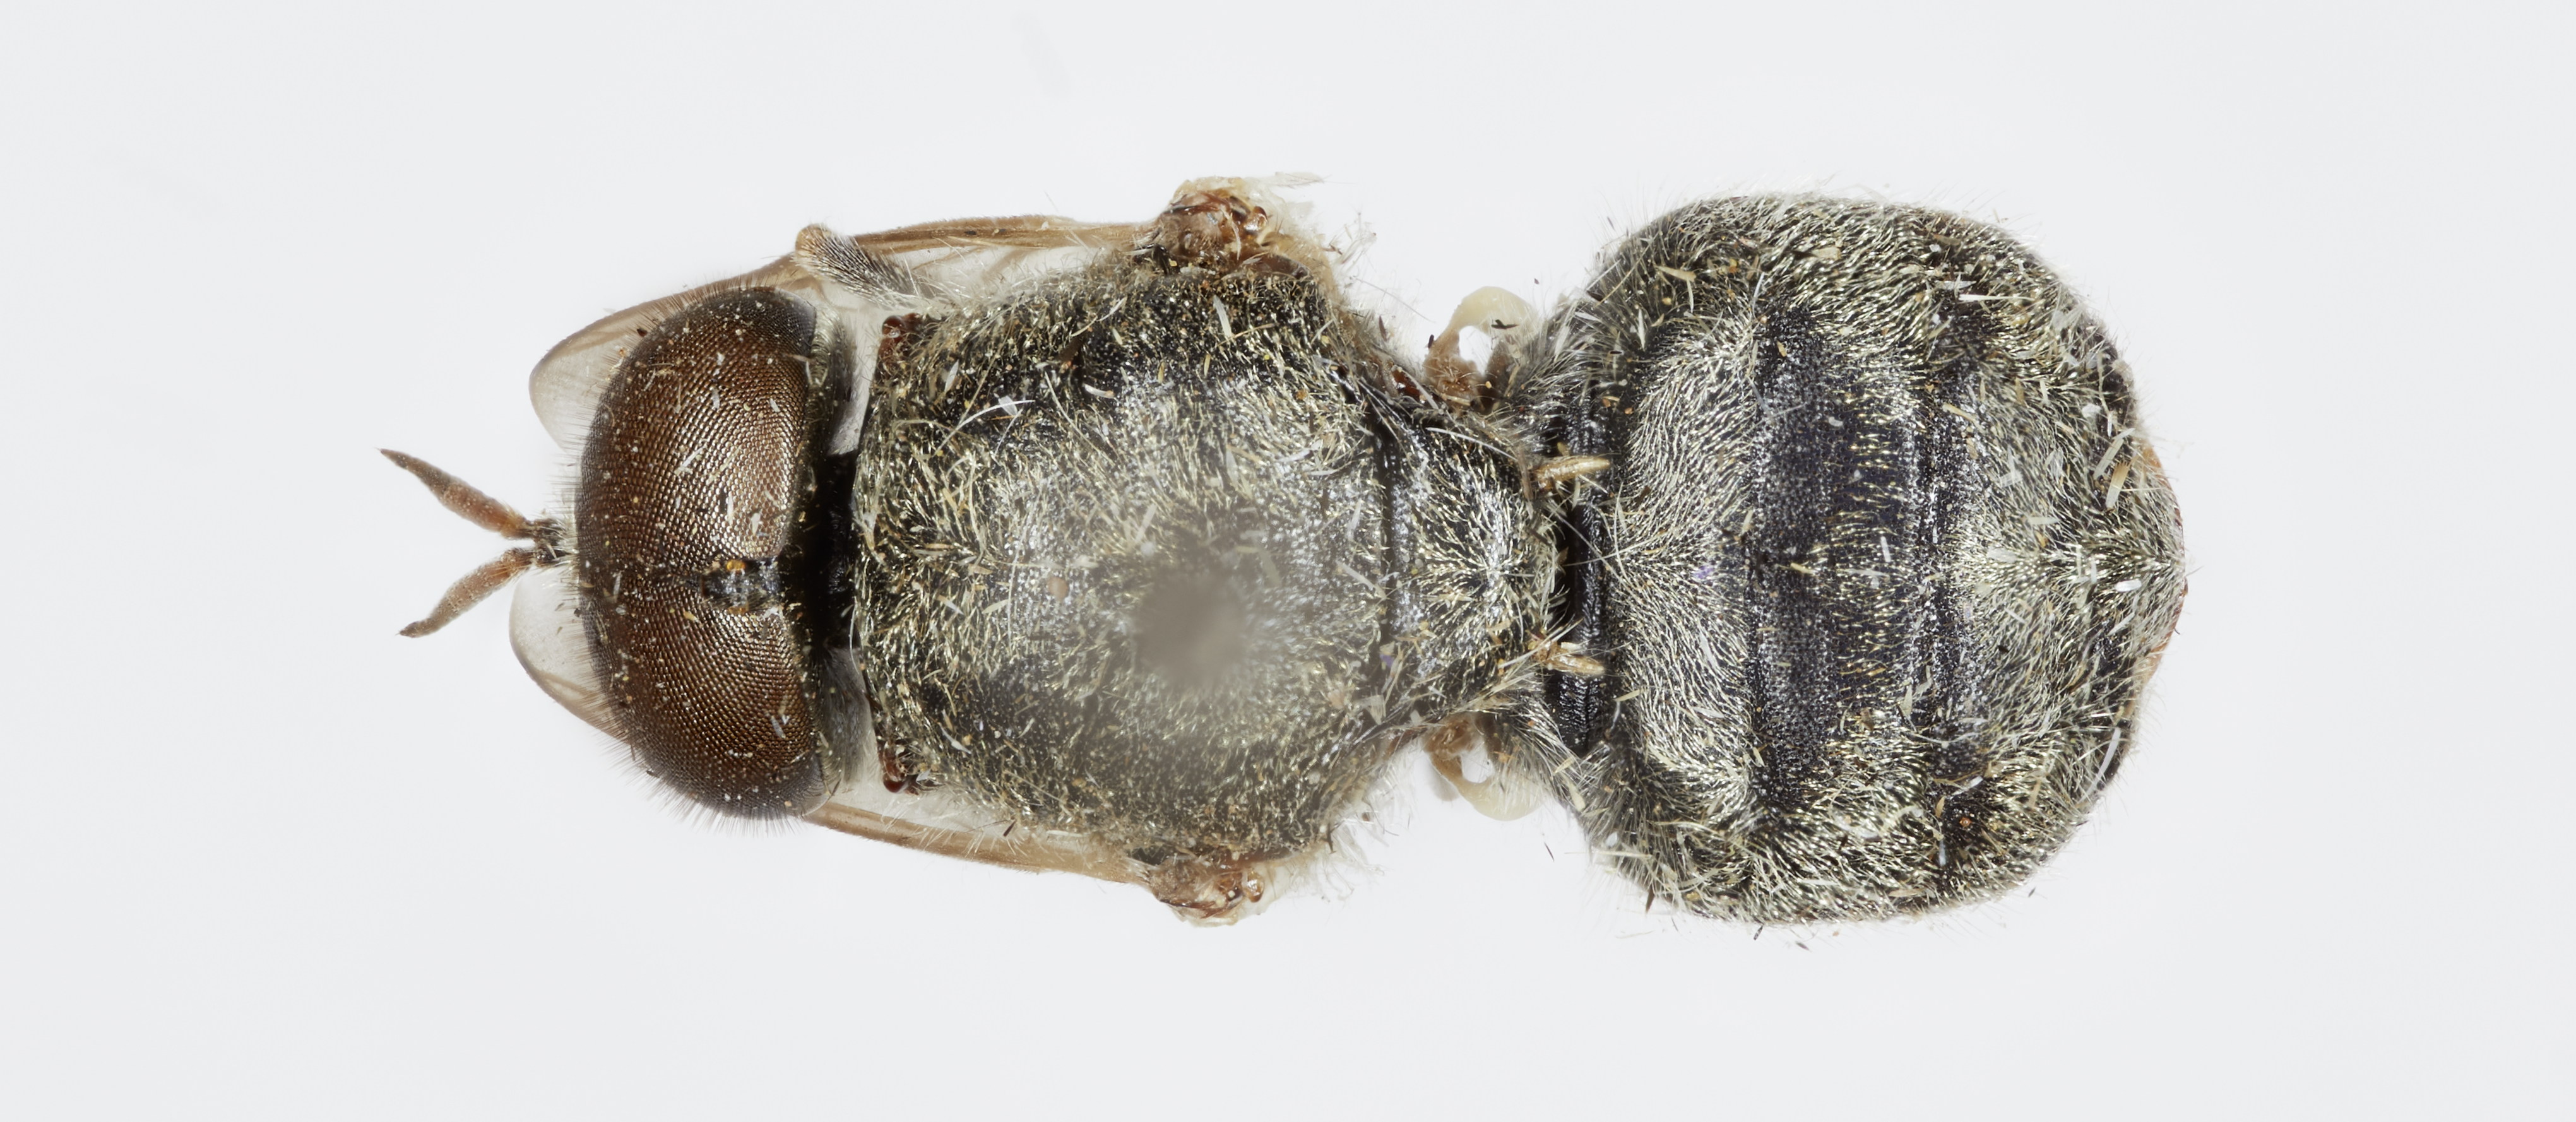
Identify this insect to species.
Adoxomyia regularis
